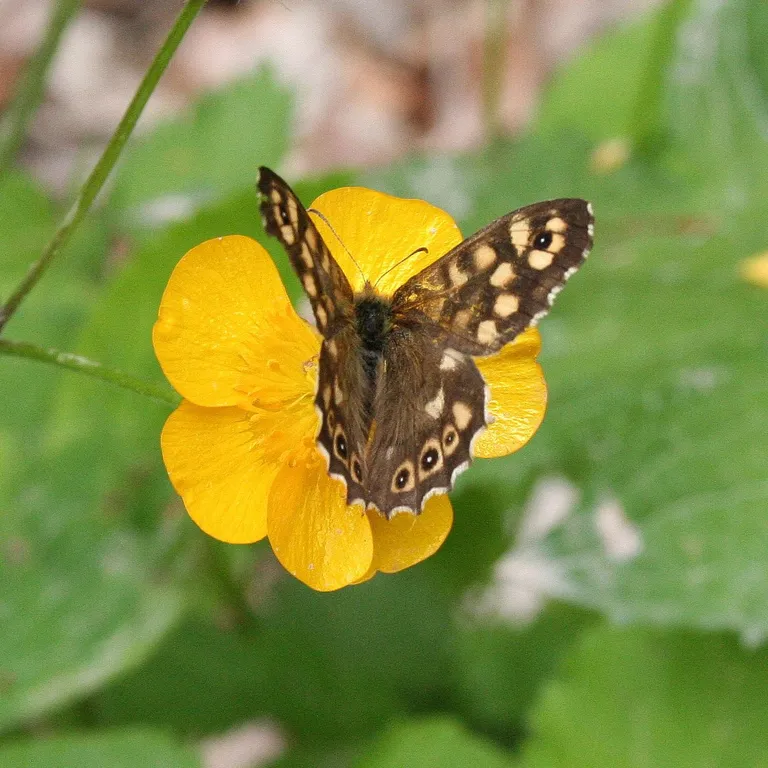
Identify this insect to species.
Pararge aegeria
